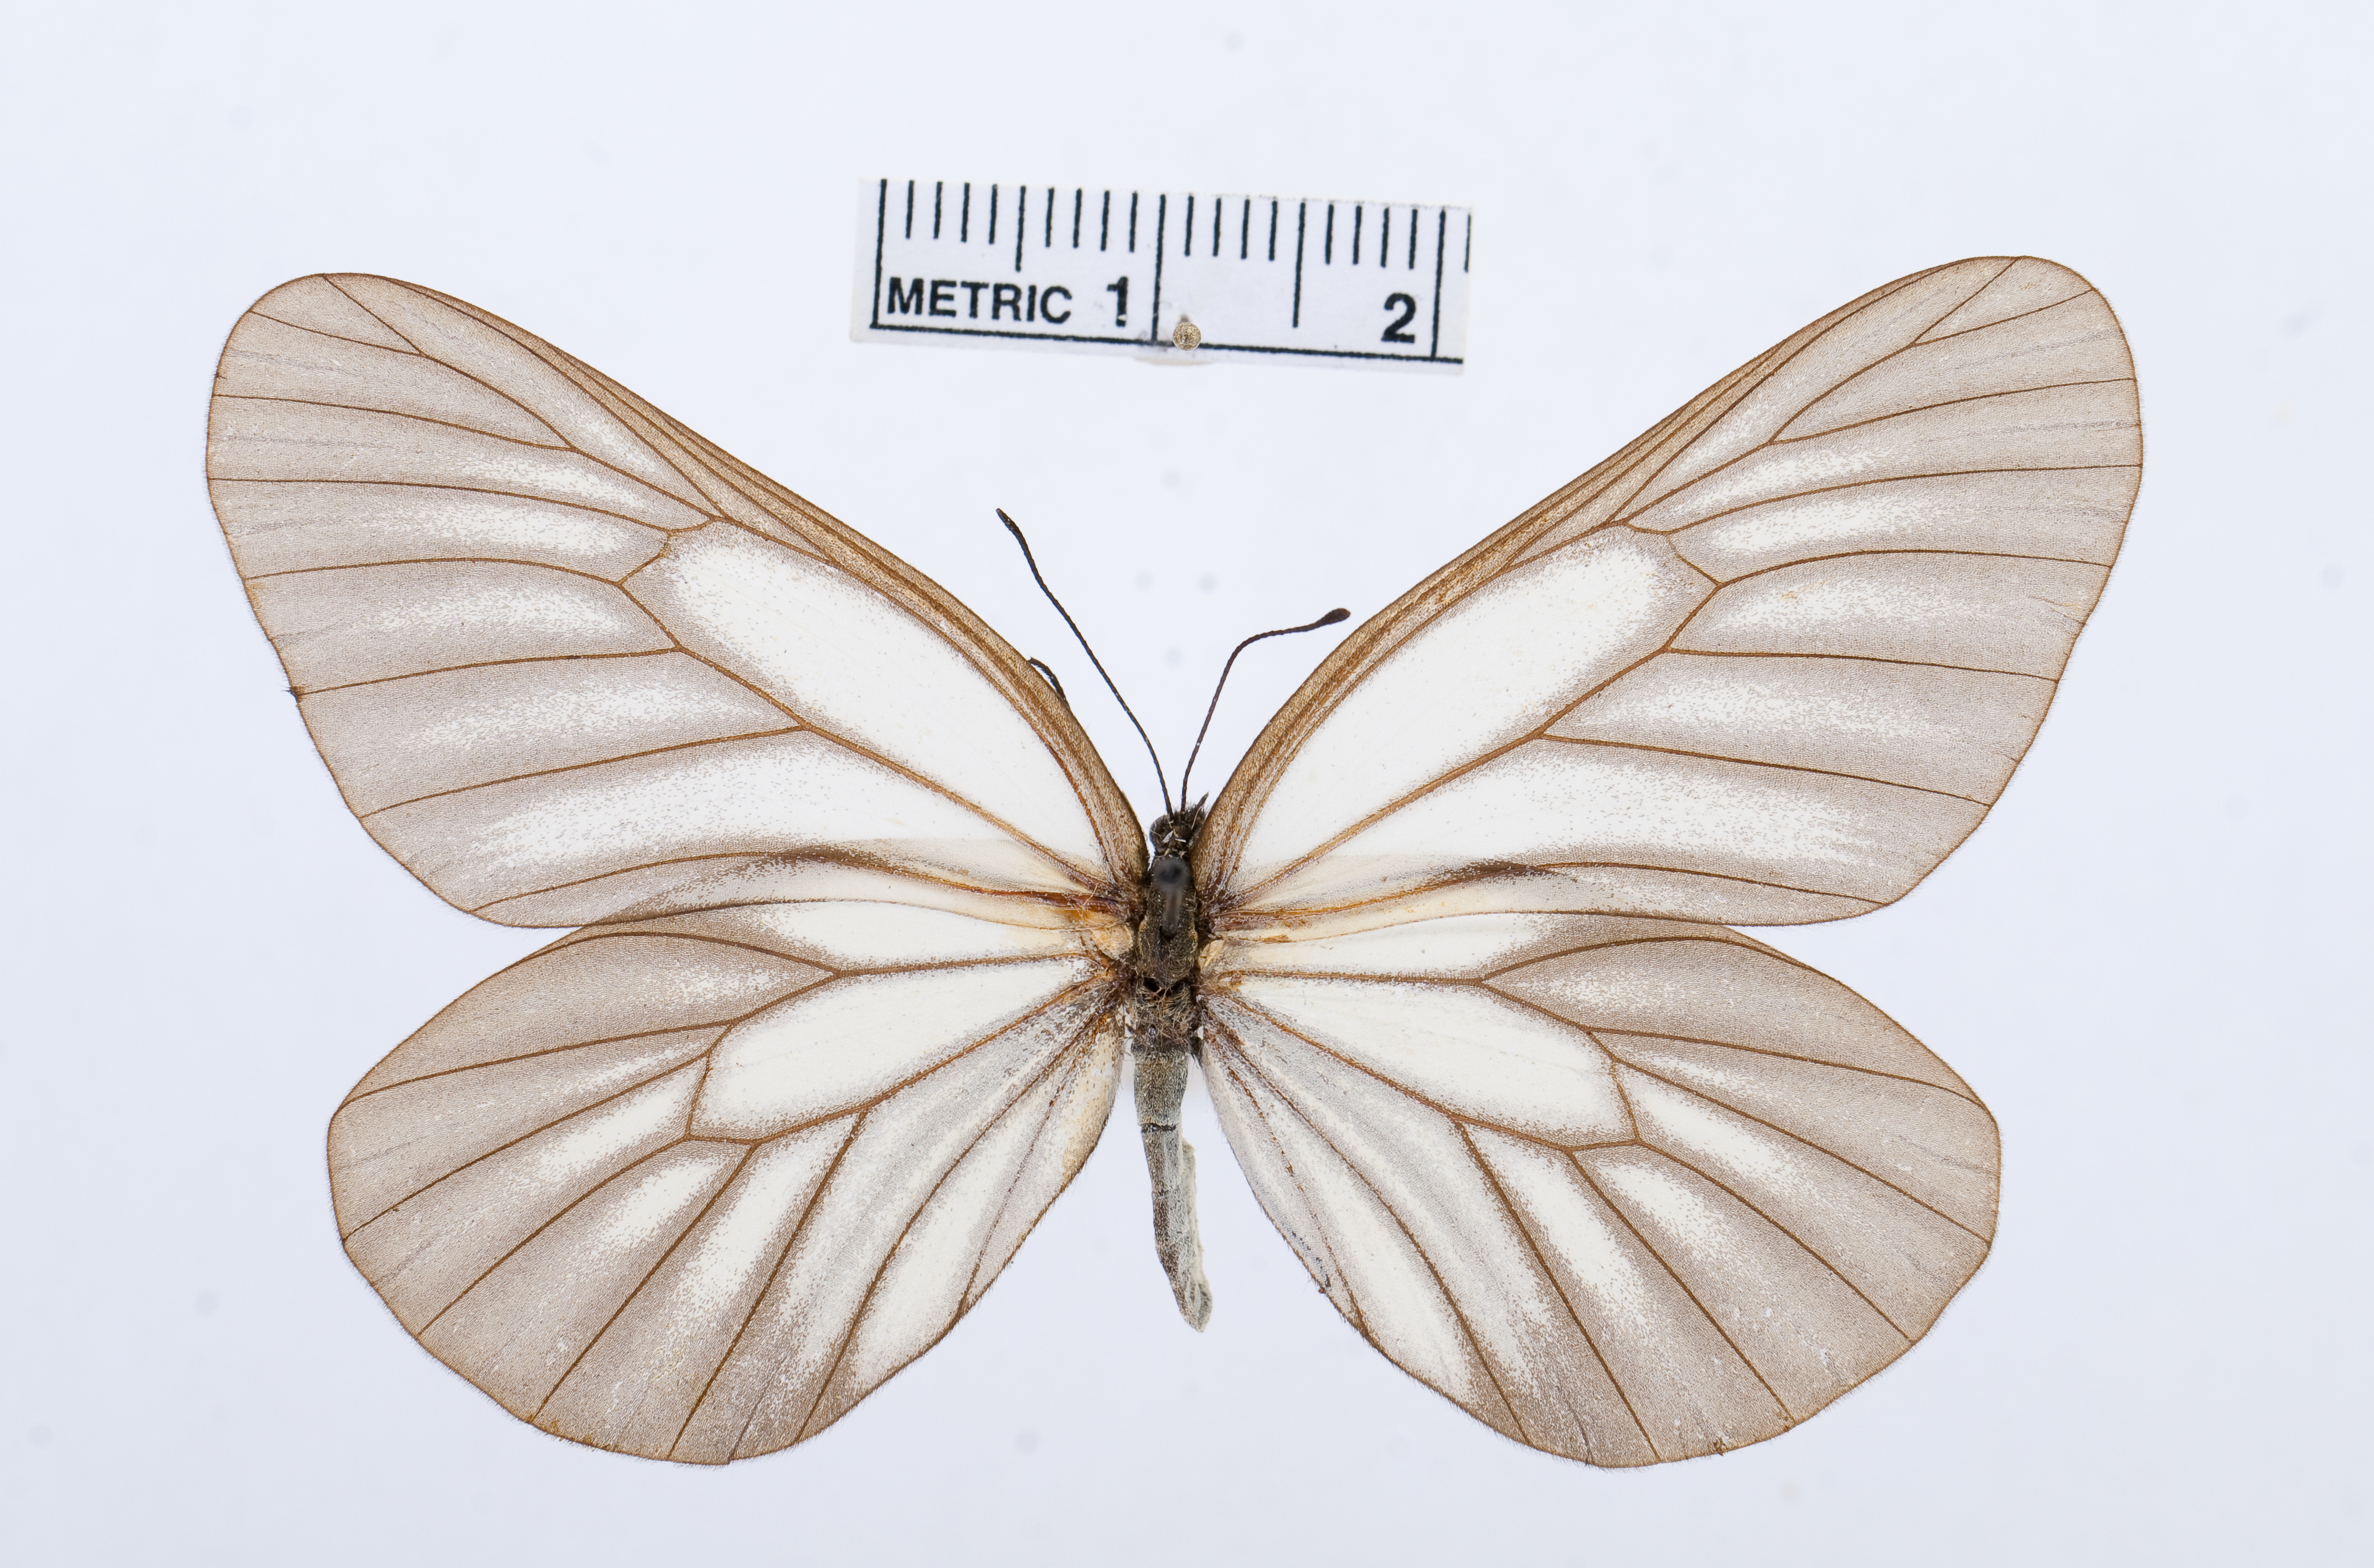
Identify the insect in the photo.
Aporia genestieri
